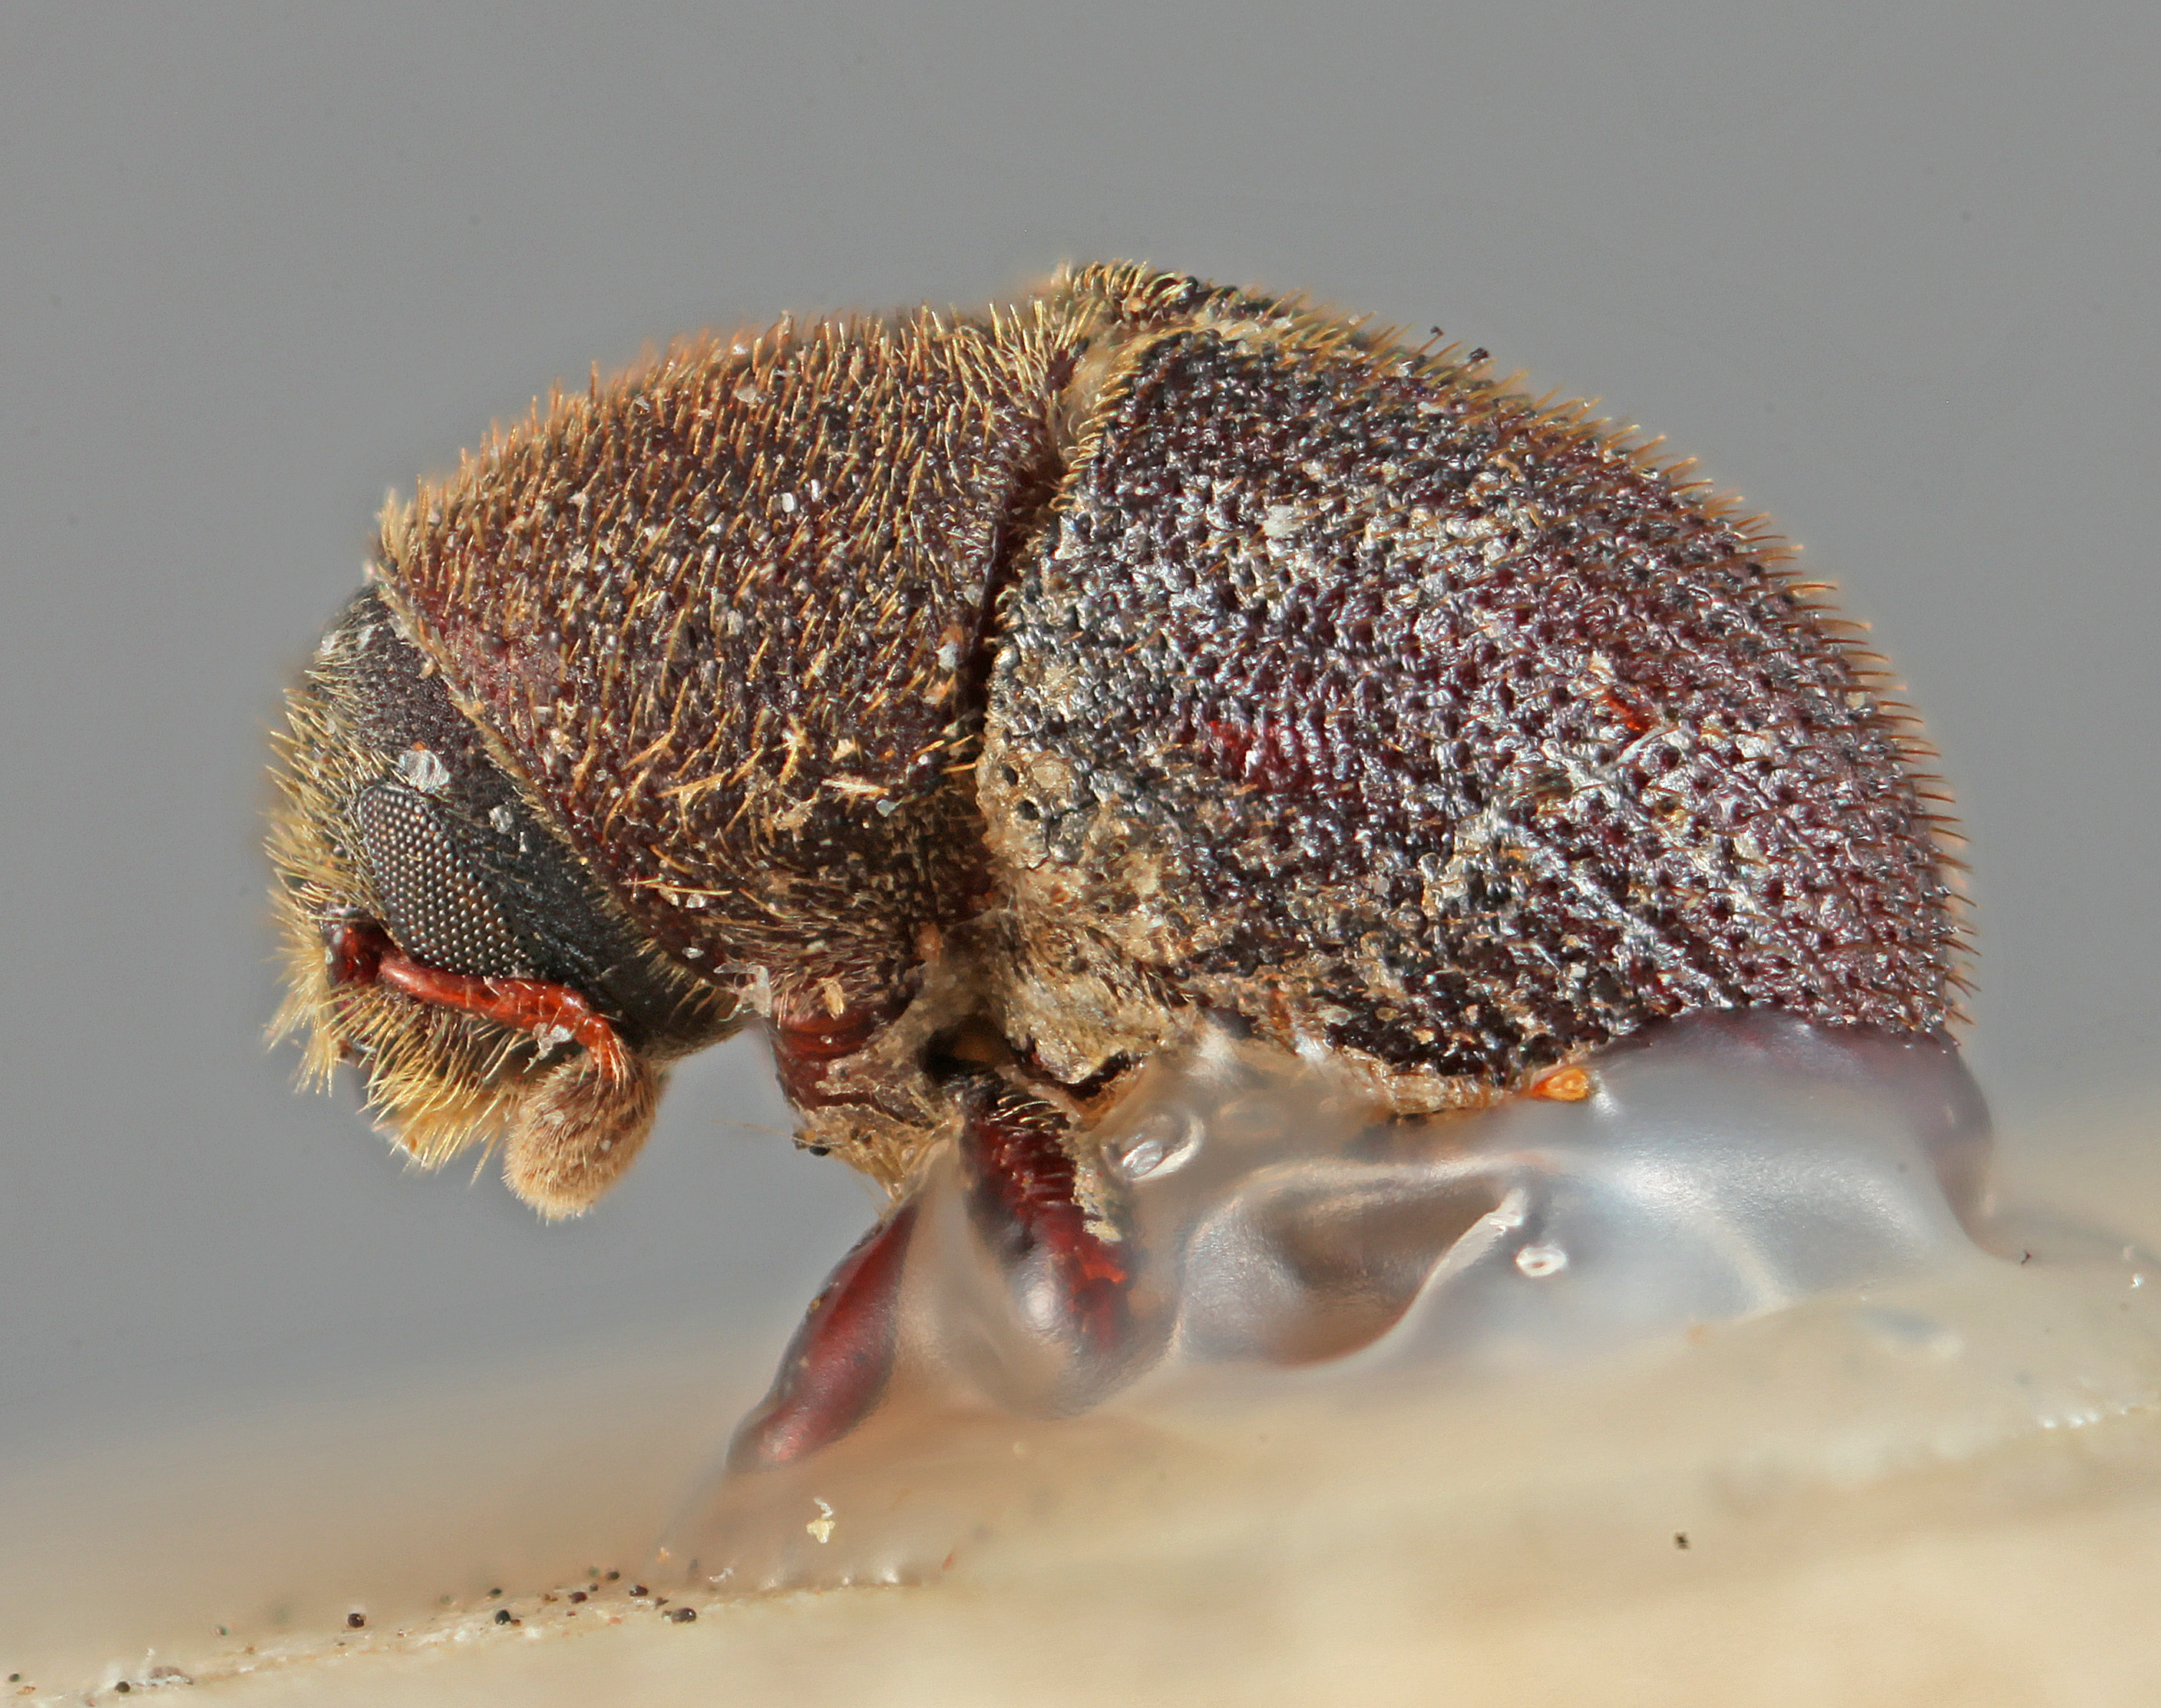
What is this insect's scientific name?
Phloeotribus vestitus
